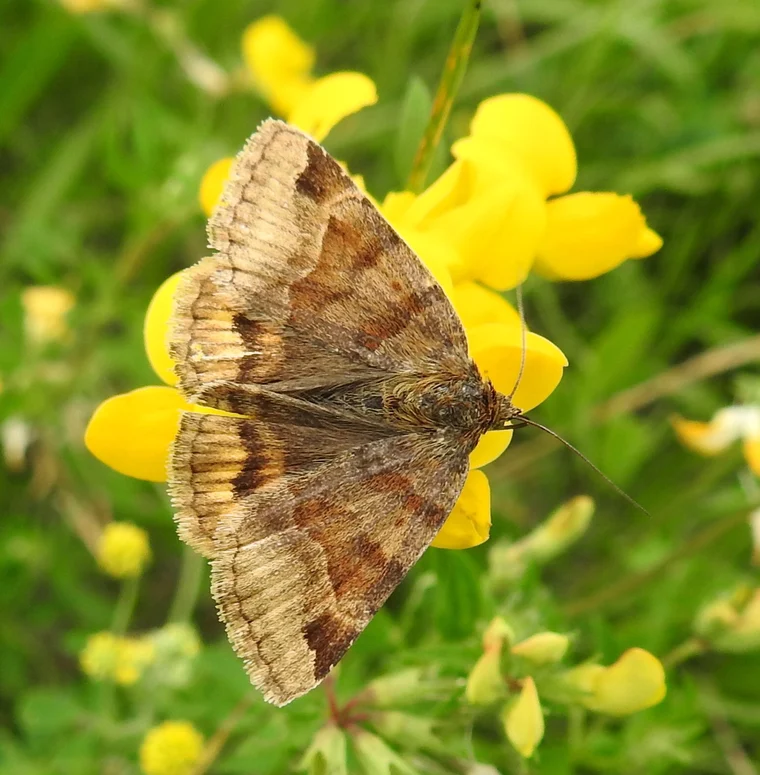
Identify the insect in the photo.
Euclidia glyphica
